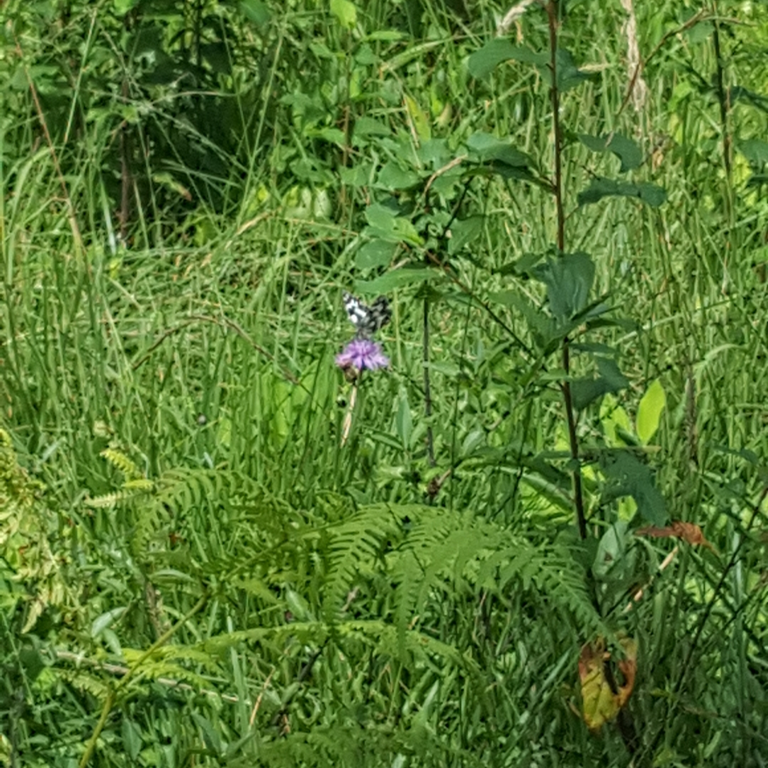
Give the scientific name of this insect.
Melanargia galathea
